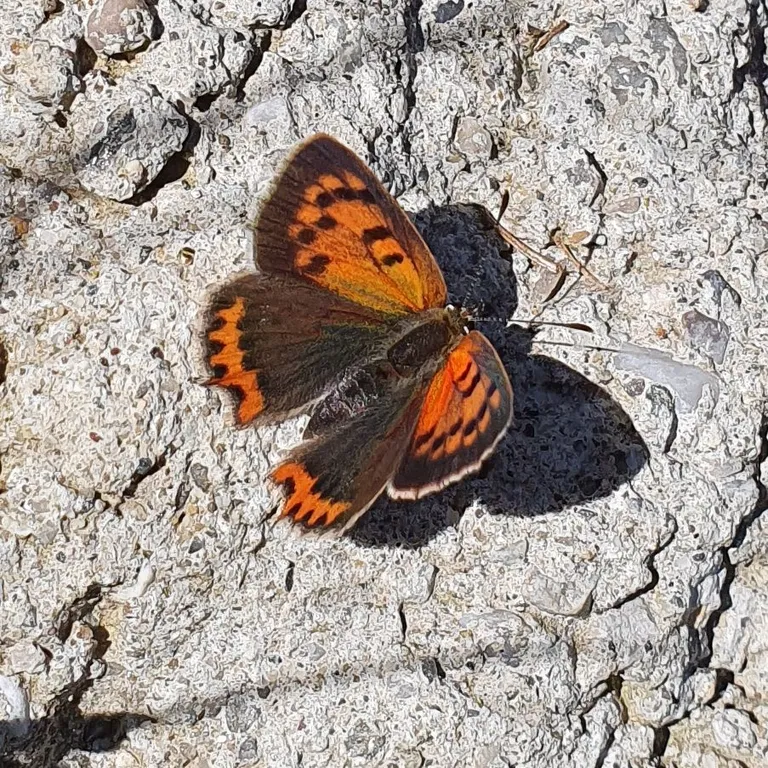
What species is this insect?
Lycaena phlaeas
